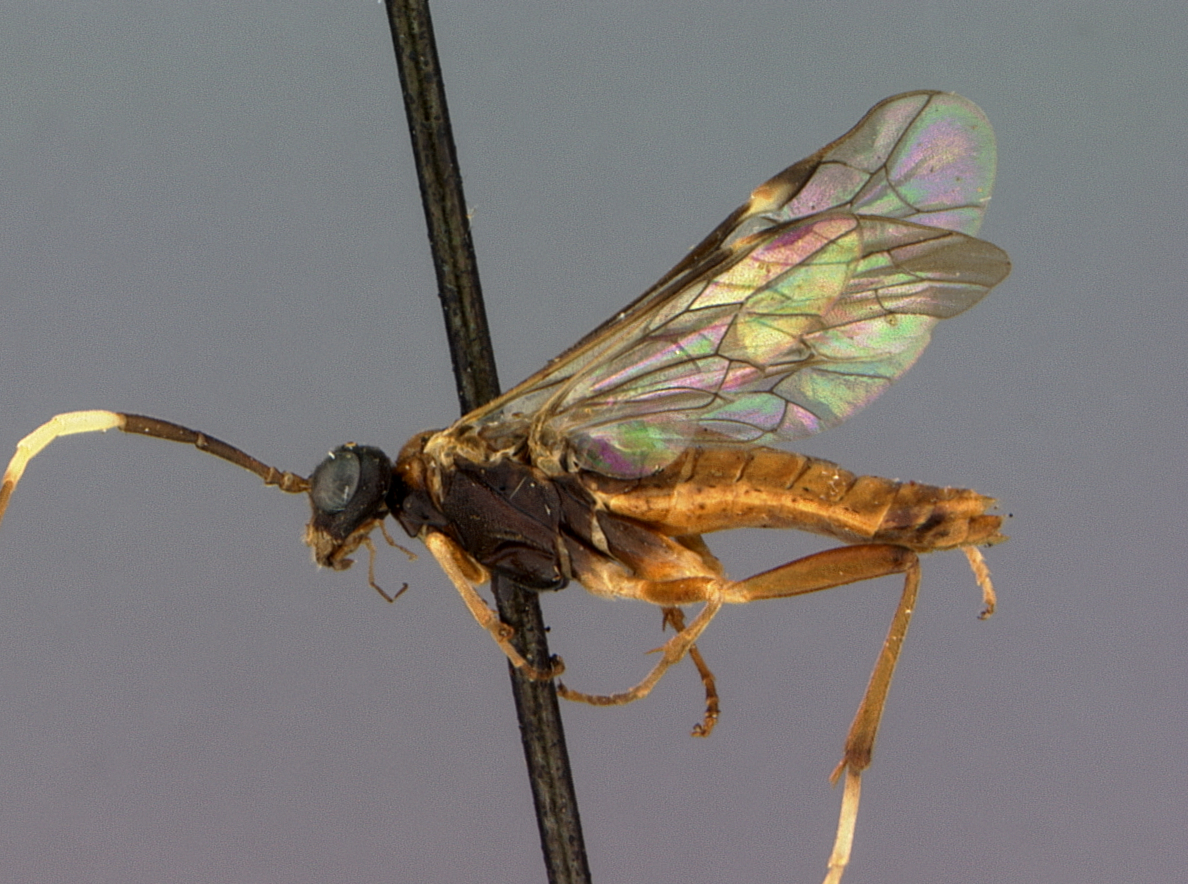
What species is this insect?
Perineura turbata
